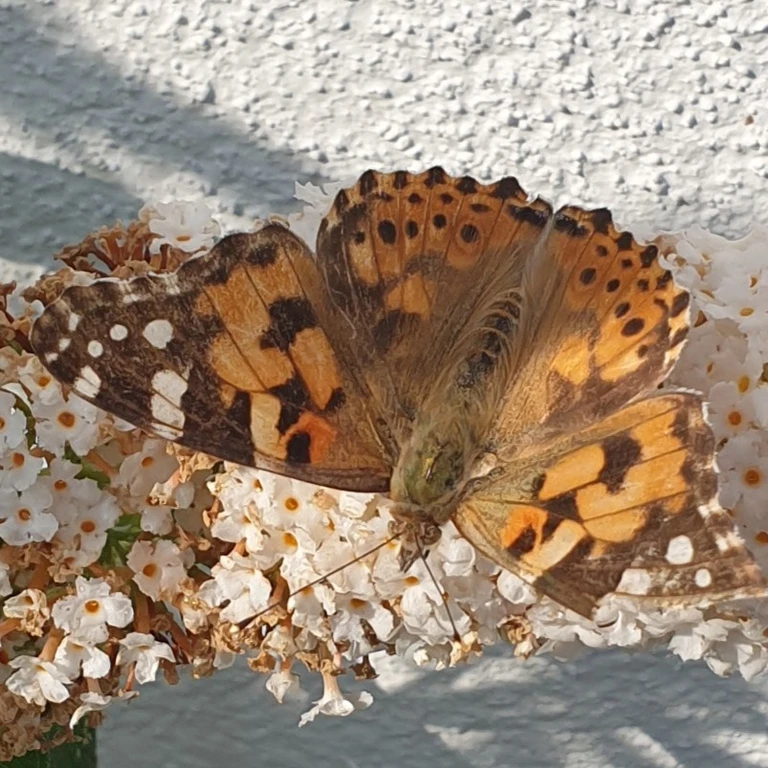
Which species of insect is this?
Vanessa cardui
